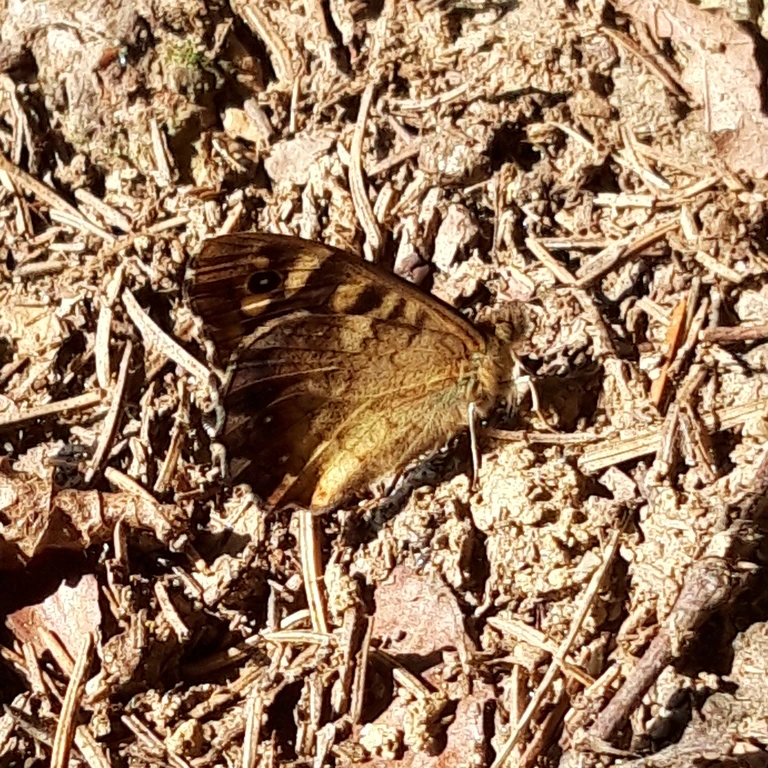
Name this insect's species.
Pararge aegeria
